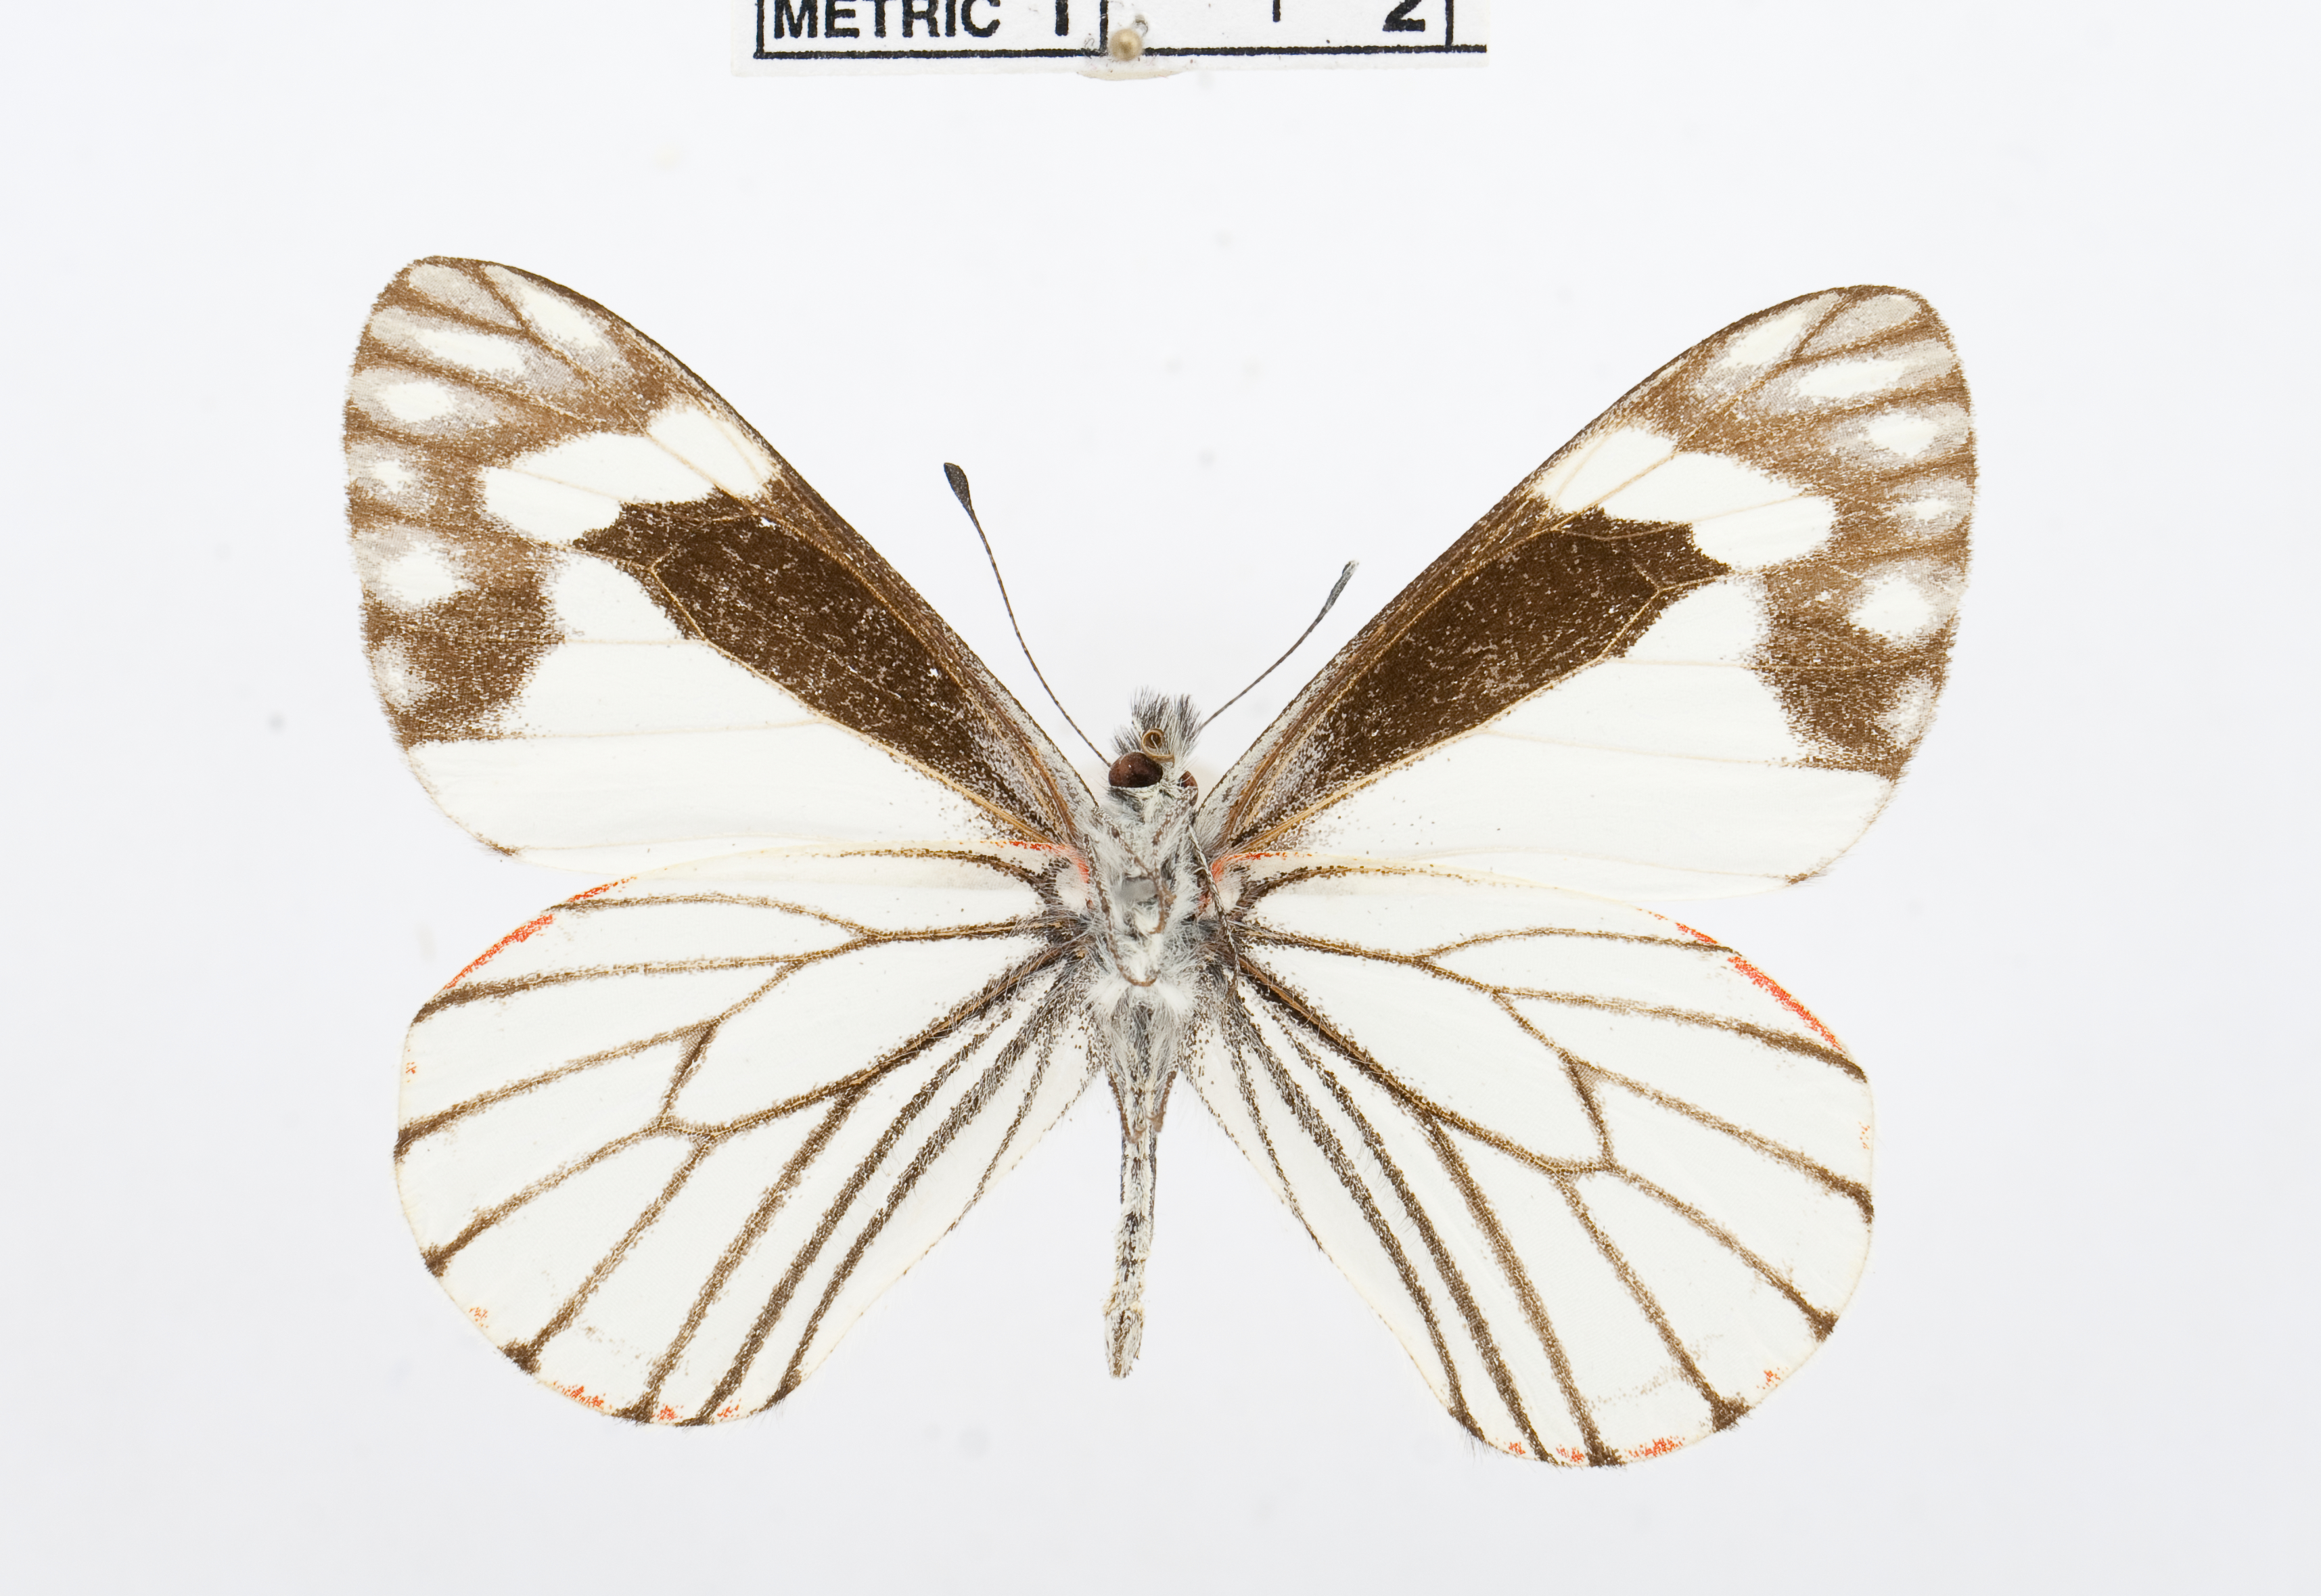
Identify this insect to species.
Neophasia terlooii
